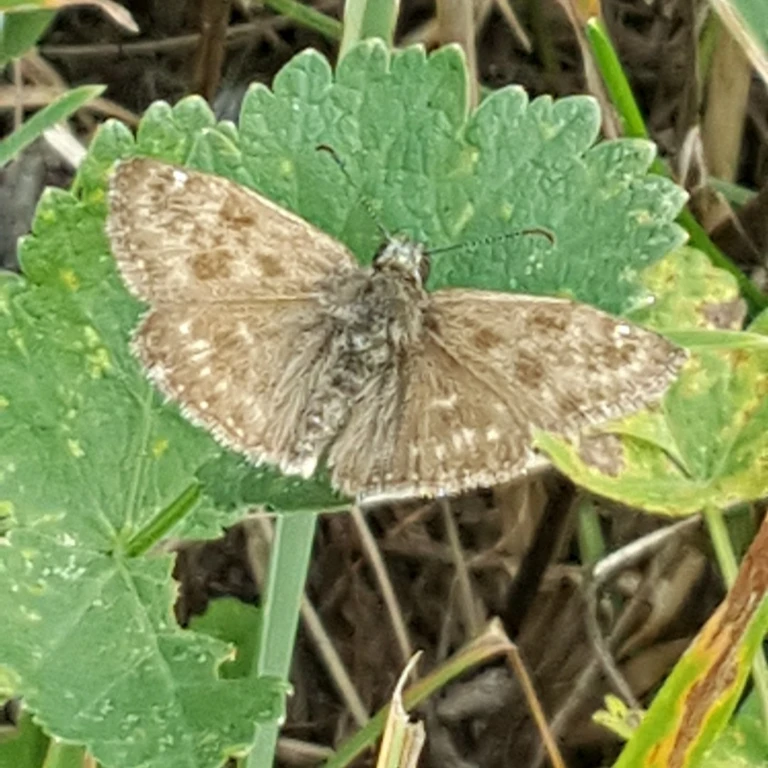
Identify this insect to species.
Erynnis tages
